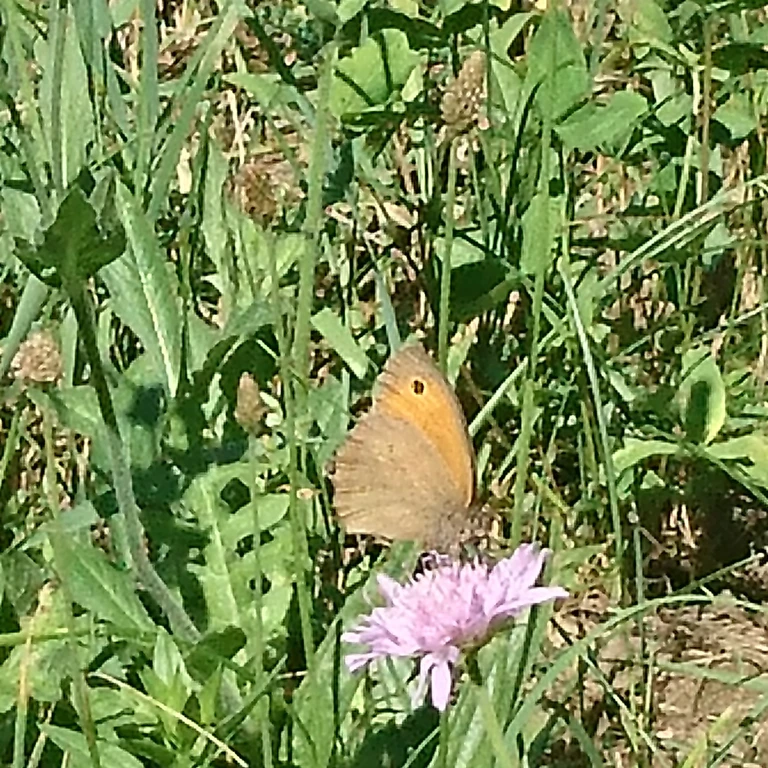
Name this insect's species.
Maniola jurtina
